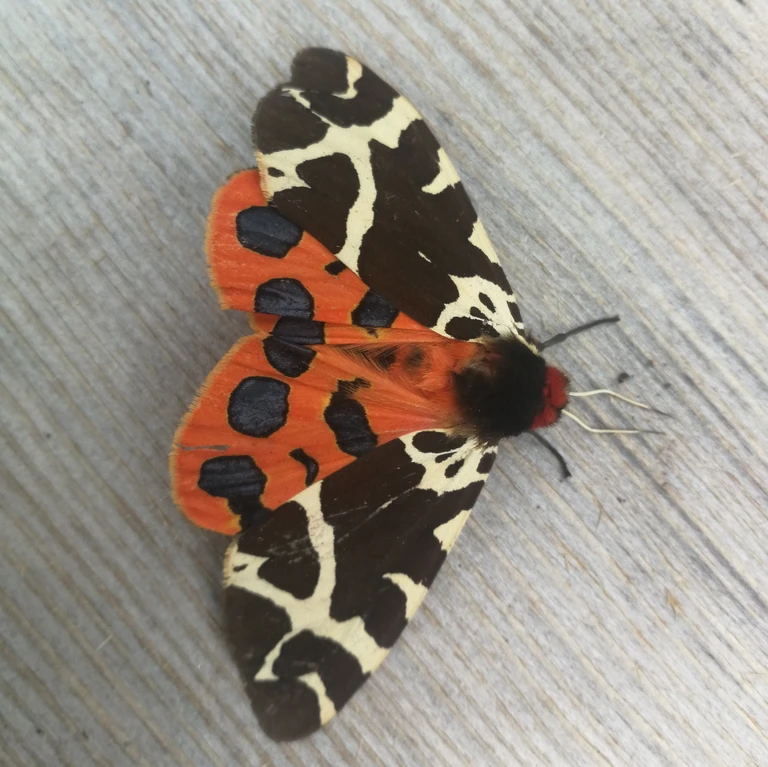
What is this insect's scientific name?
Arctia caja
